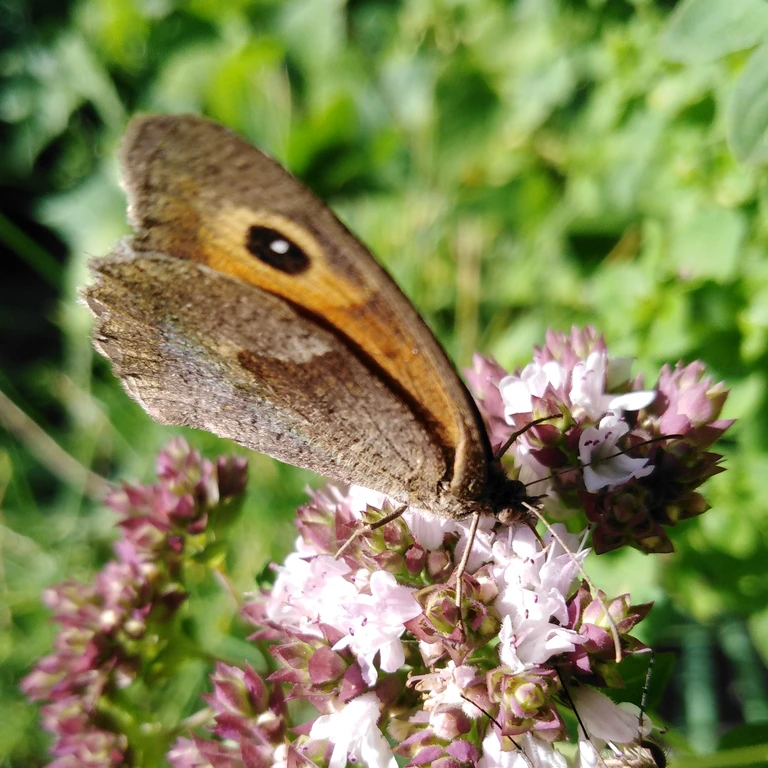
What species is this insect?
Maniola jurtina
